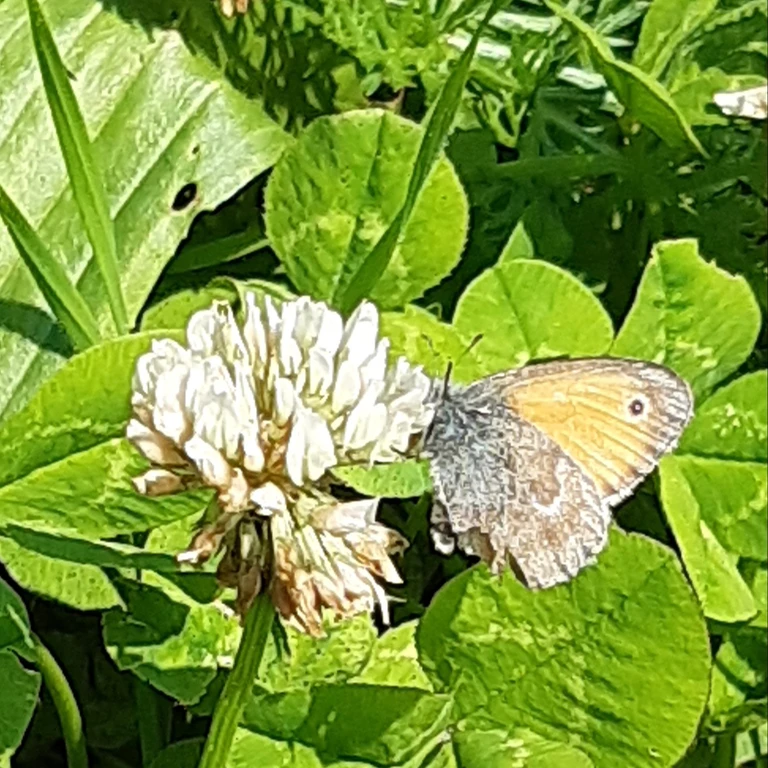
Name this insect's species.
Coenonympha pamphilus
